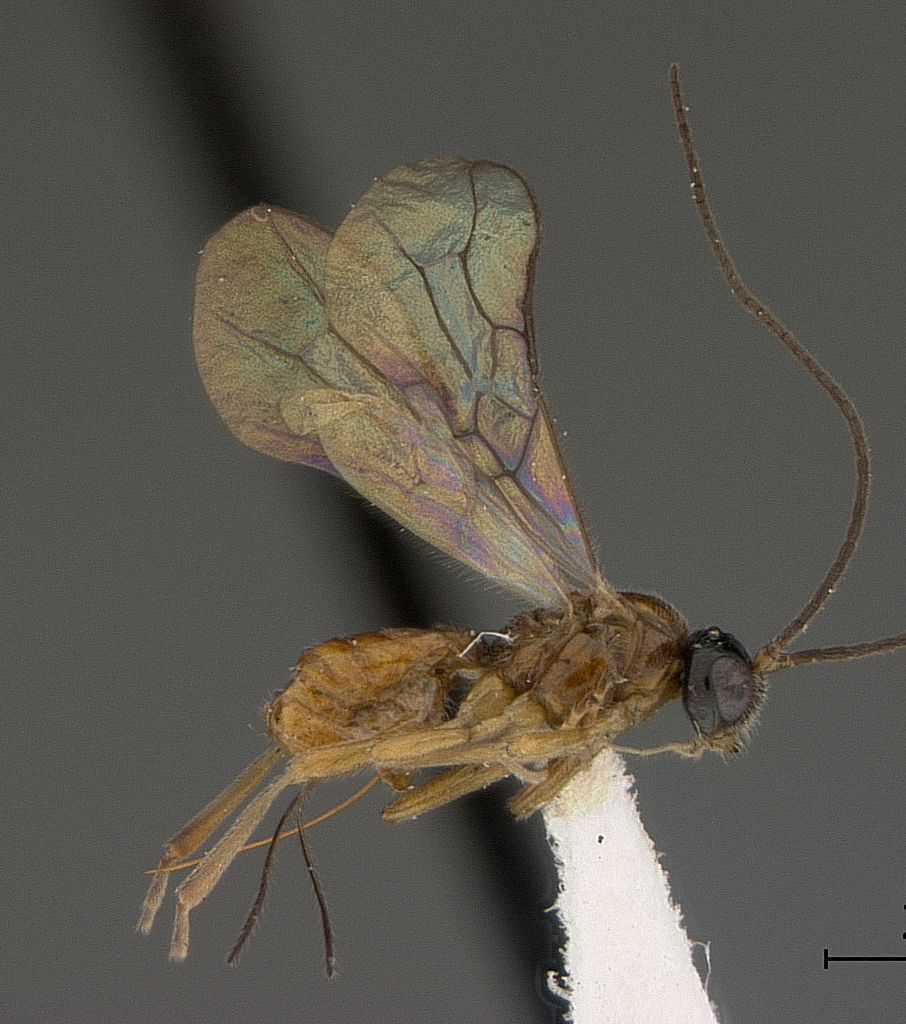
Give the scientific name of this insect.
Opius berberidis
